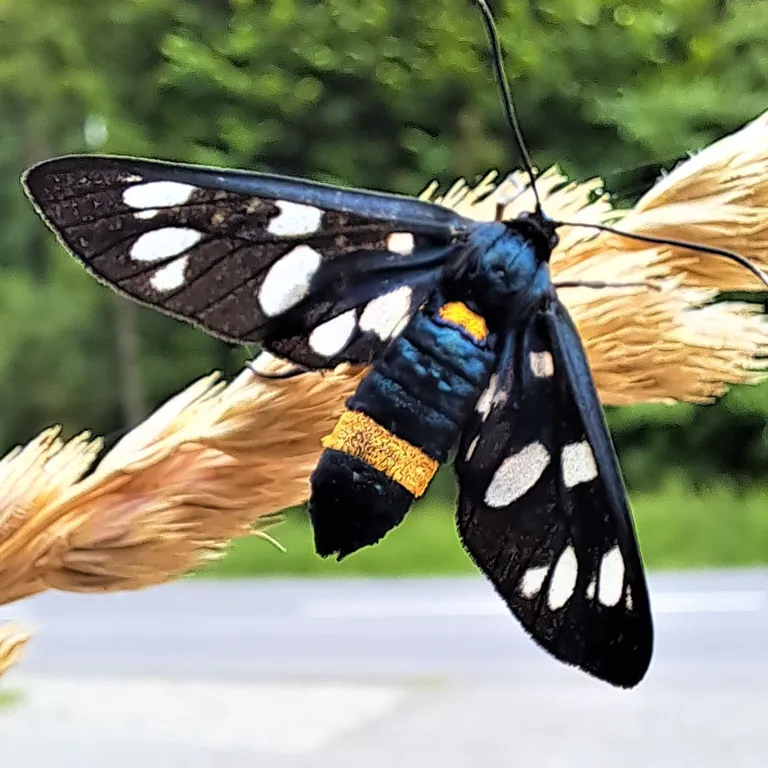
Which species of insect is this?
Amata phegea
